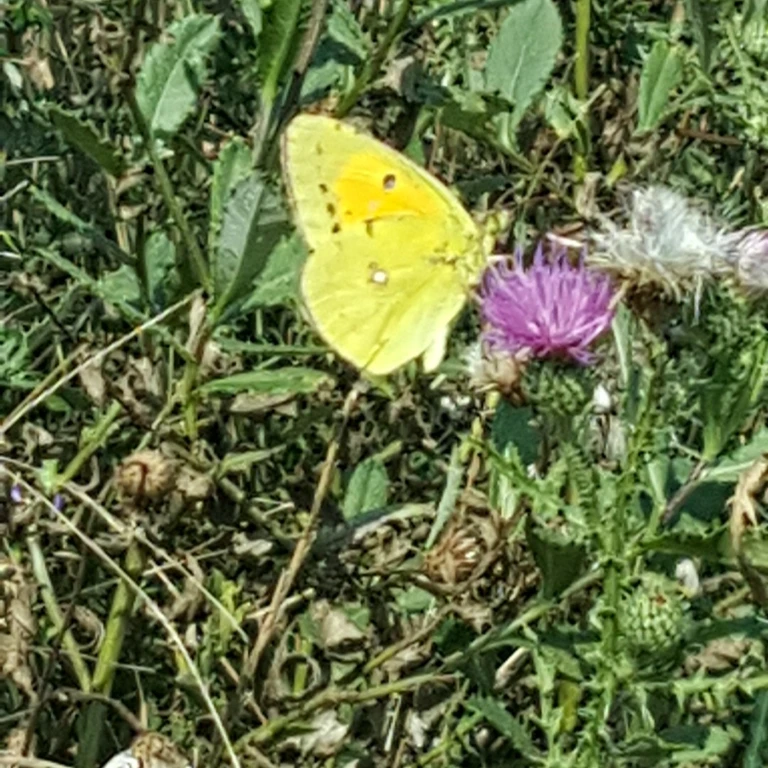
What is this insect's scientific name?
Colias croceus
